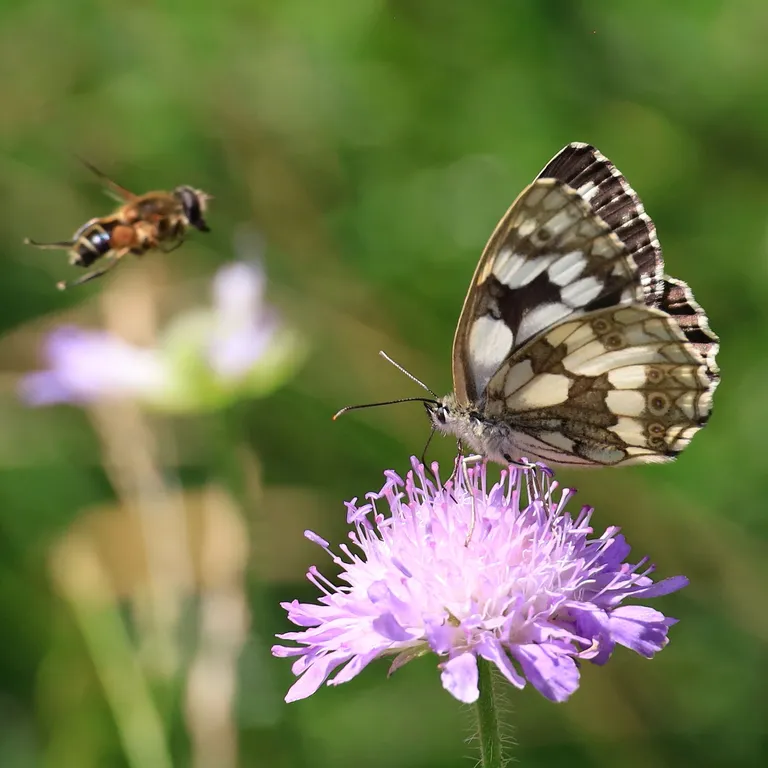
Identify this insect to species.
Melanargia galathea
